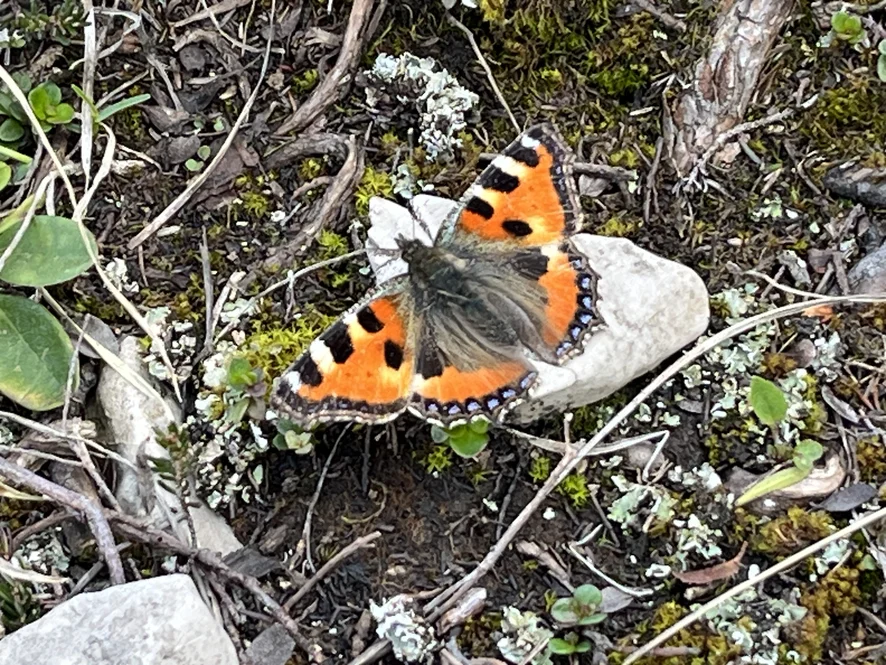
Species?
Aglais urticae
